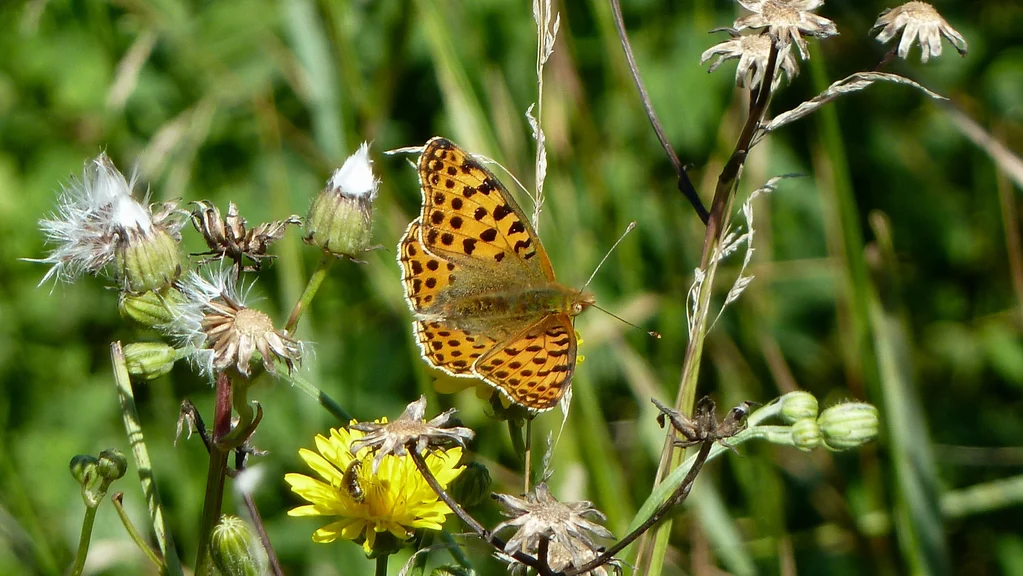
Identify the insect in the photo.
Issoria lathonia
